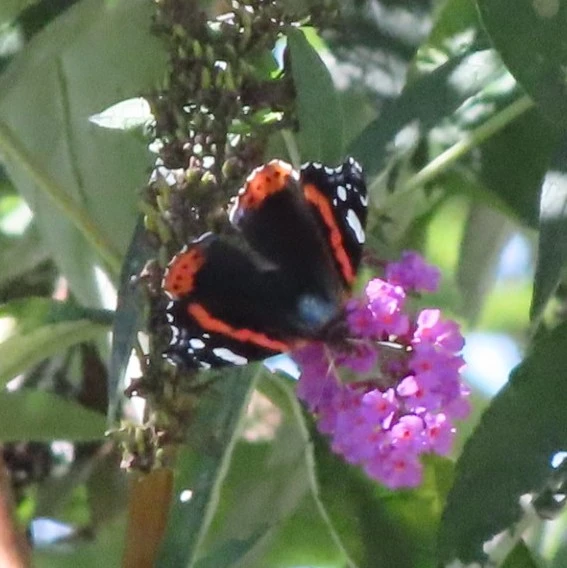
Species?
Vanessa atalanta
